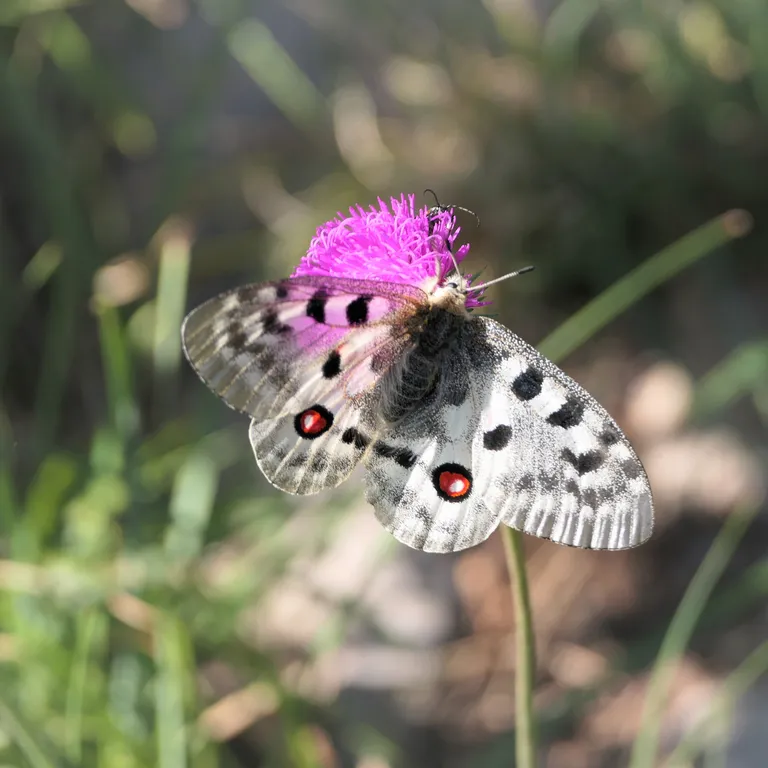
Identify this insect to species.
Parnassius apollo
